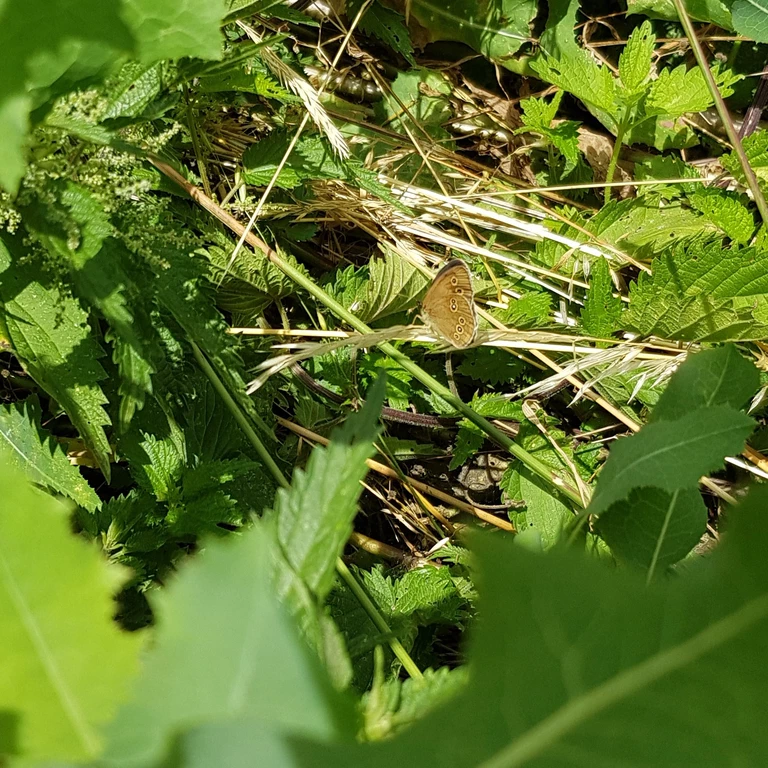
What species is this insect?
Aphantopus hyperantus
